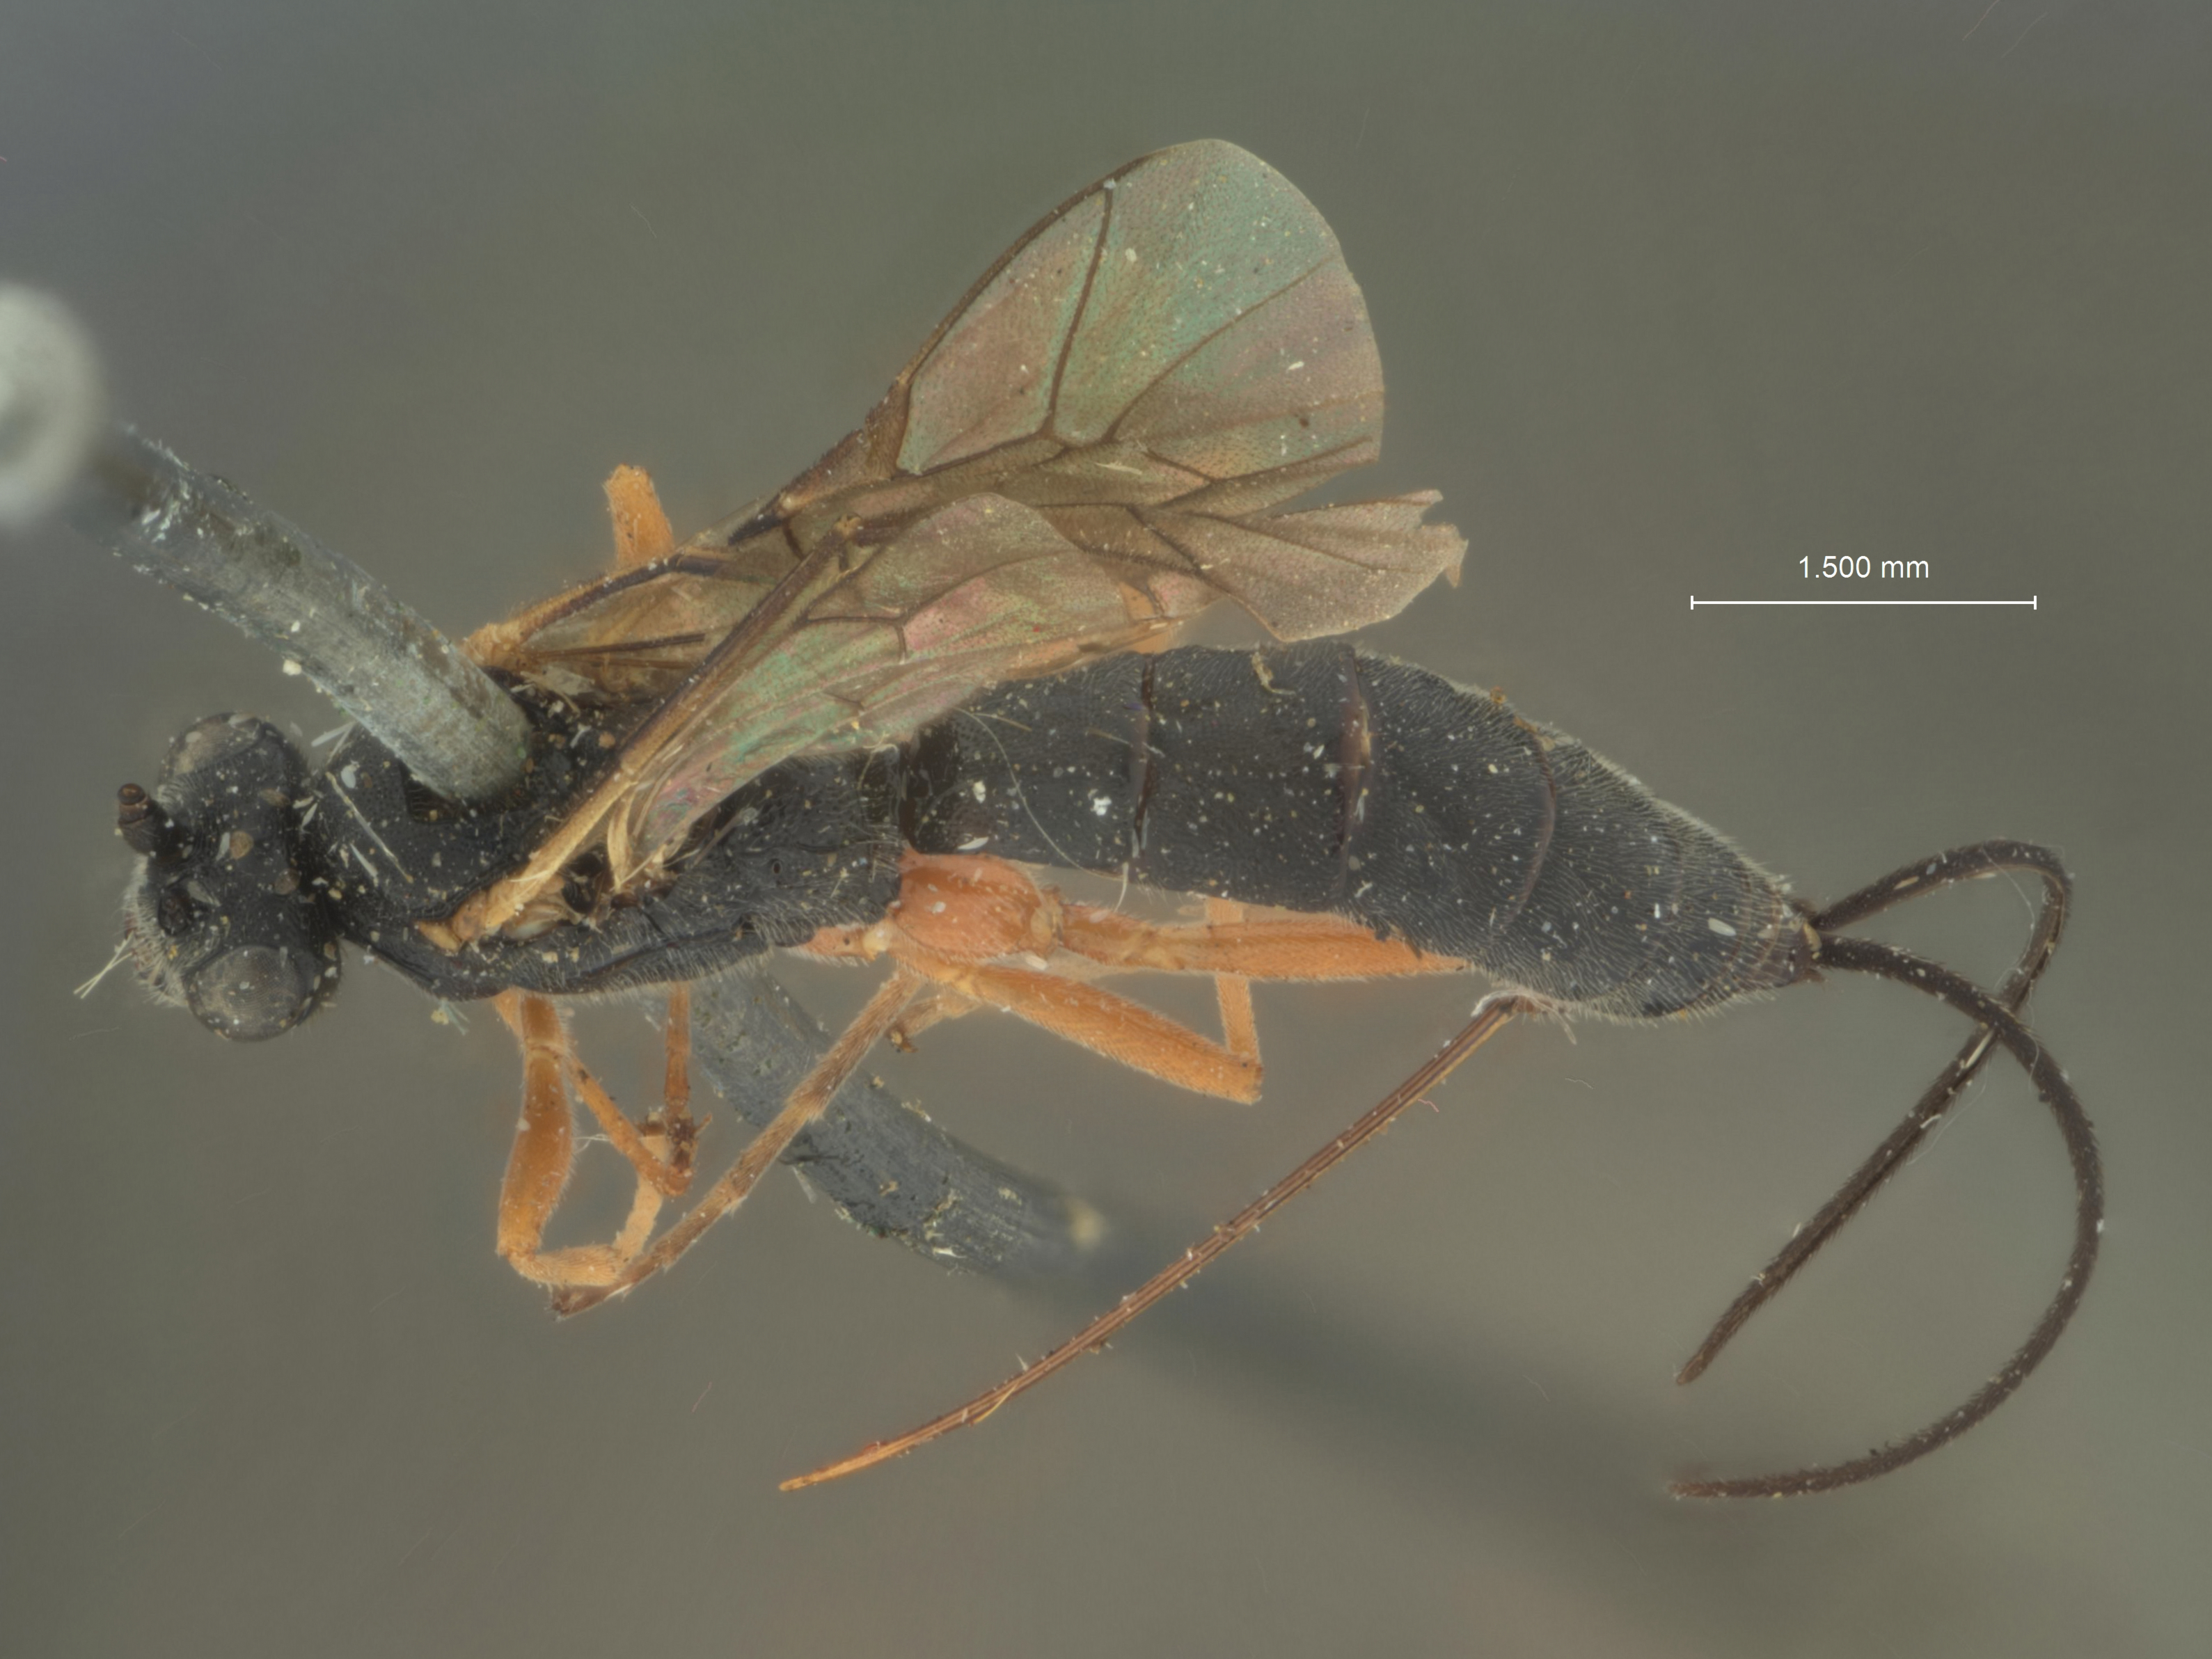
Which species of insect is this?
Glypta kukakensis
